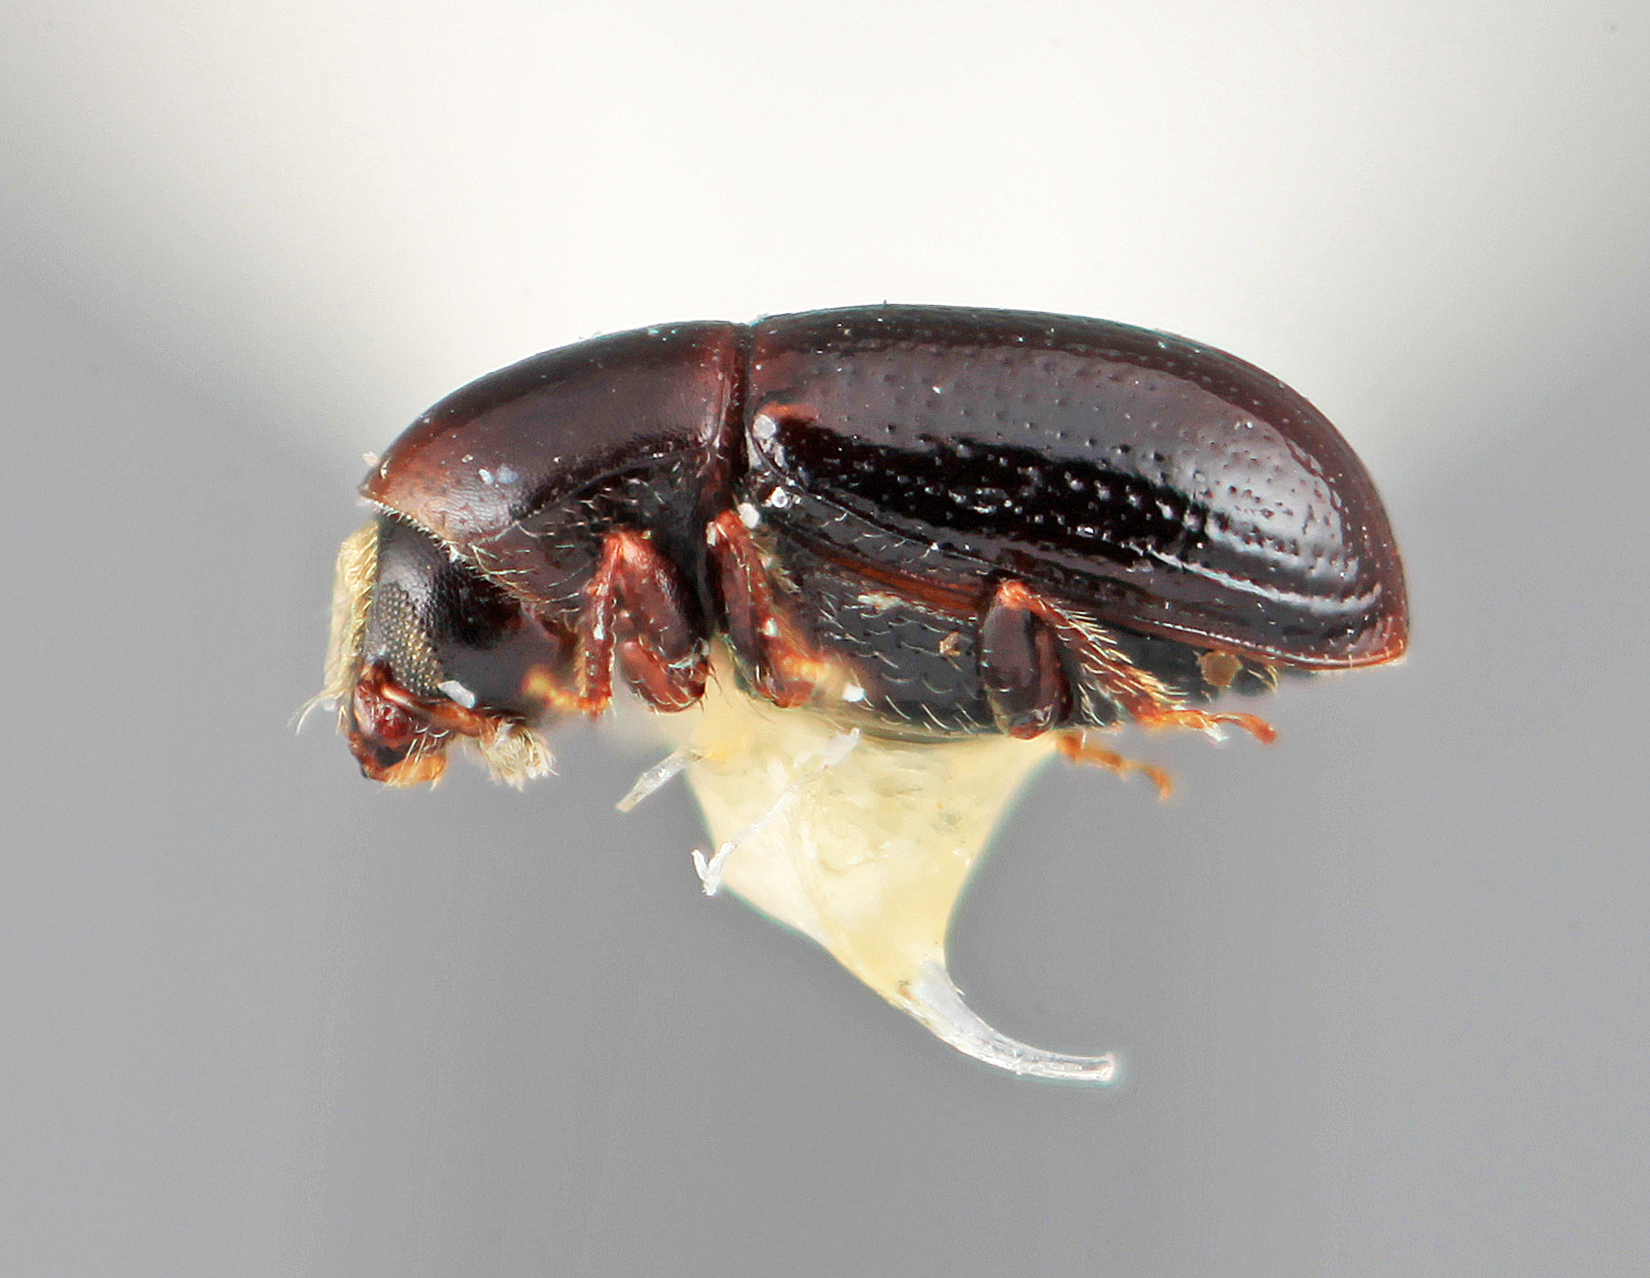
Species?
Scolytodes volcanus
